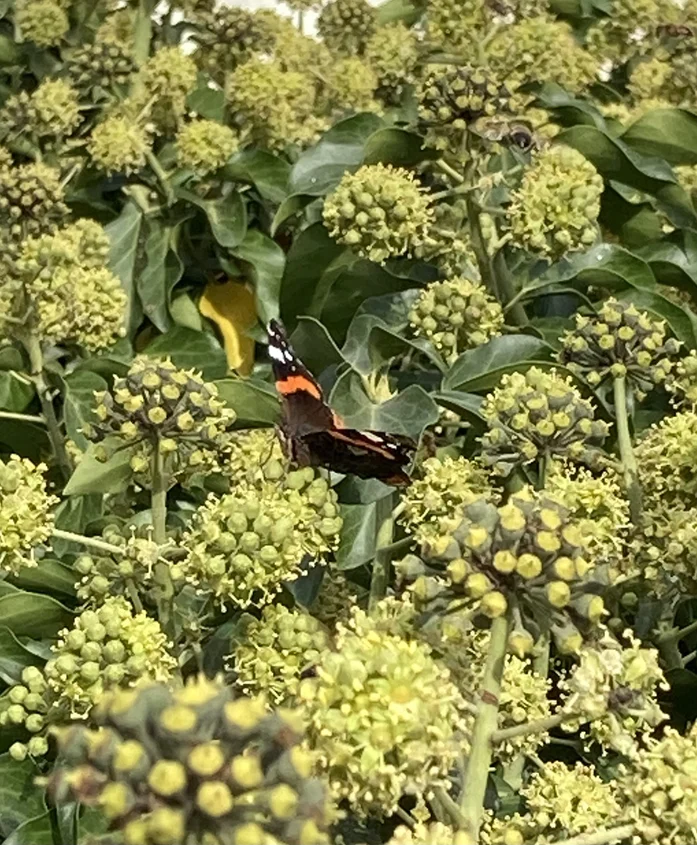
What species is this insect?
Vanessa atalanta
